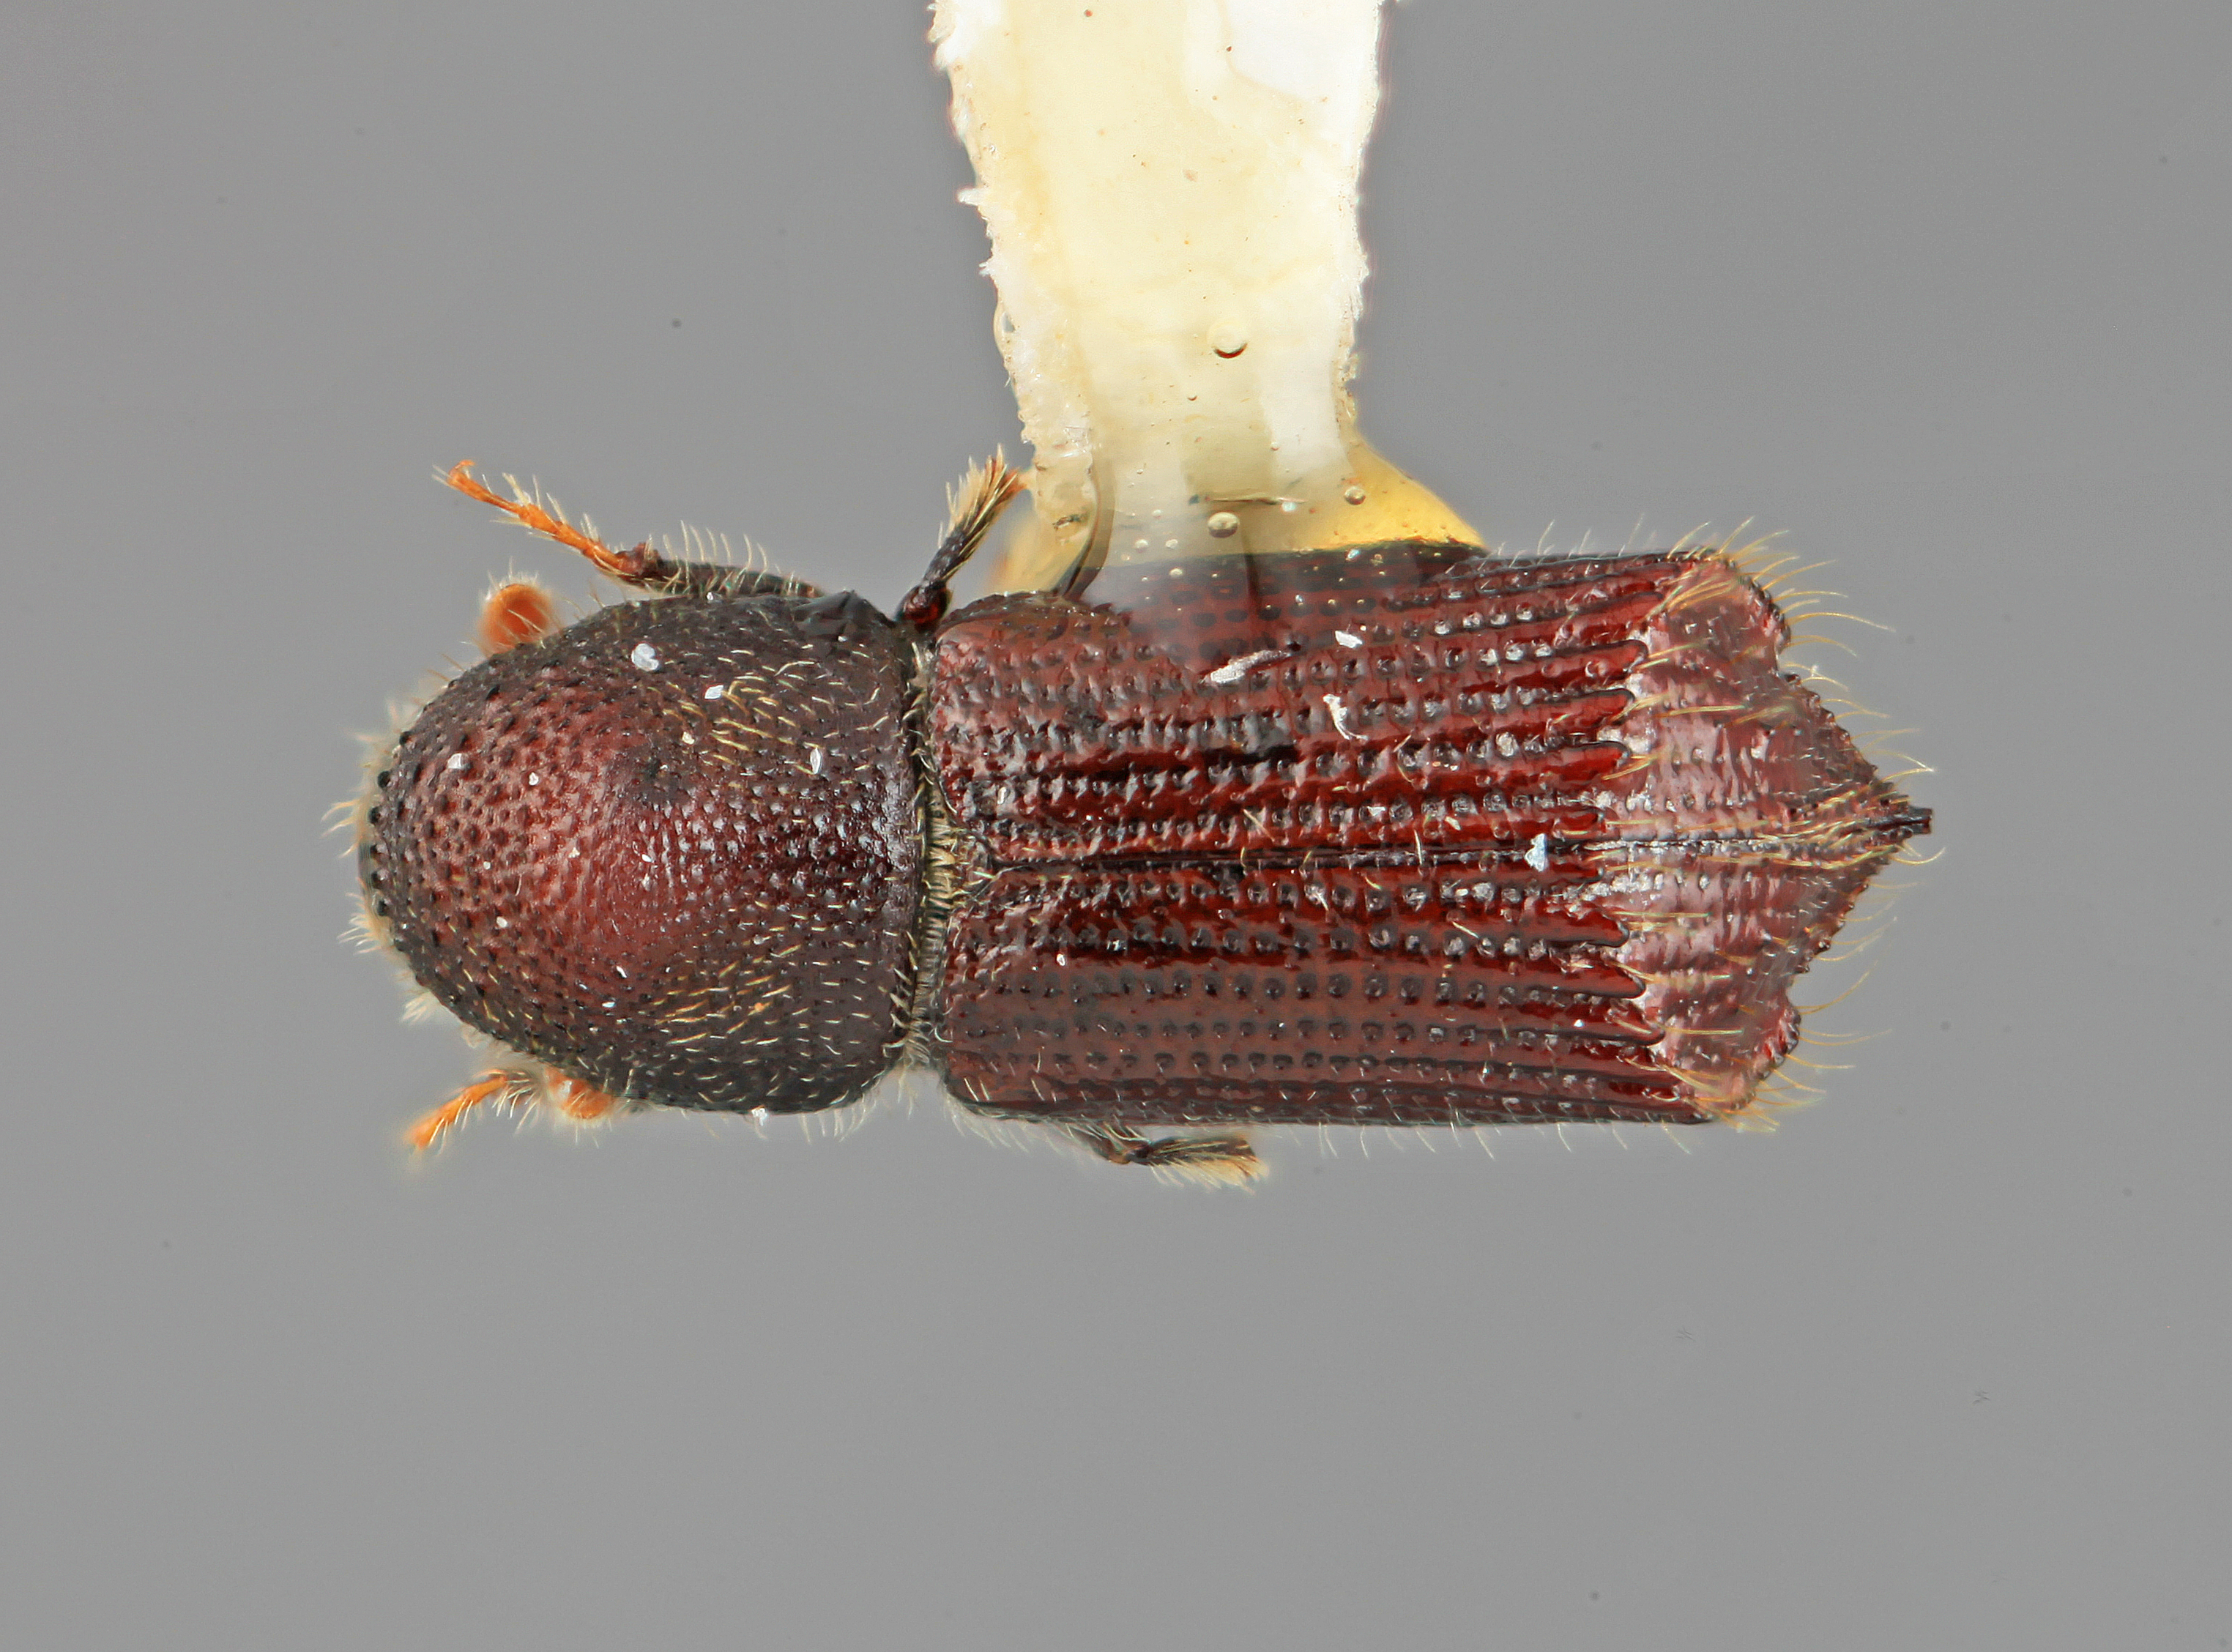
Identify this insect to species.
Hylocurus microcornis
